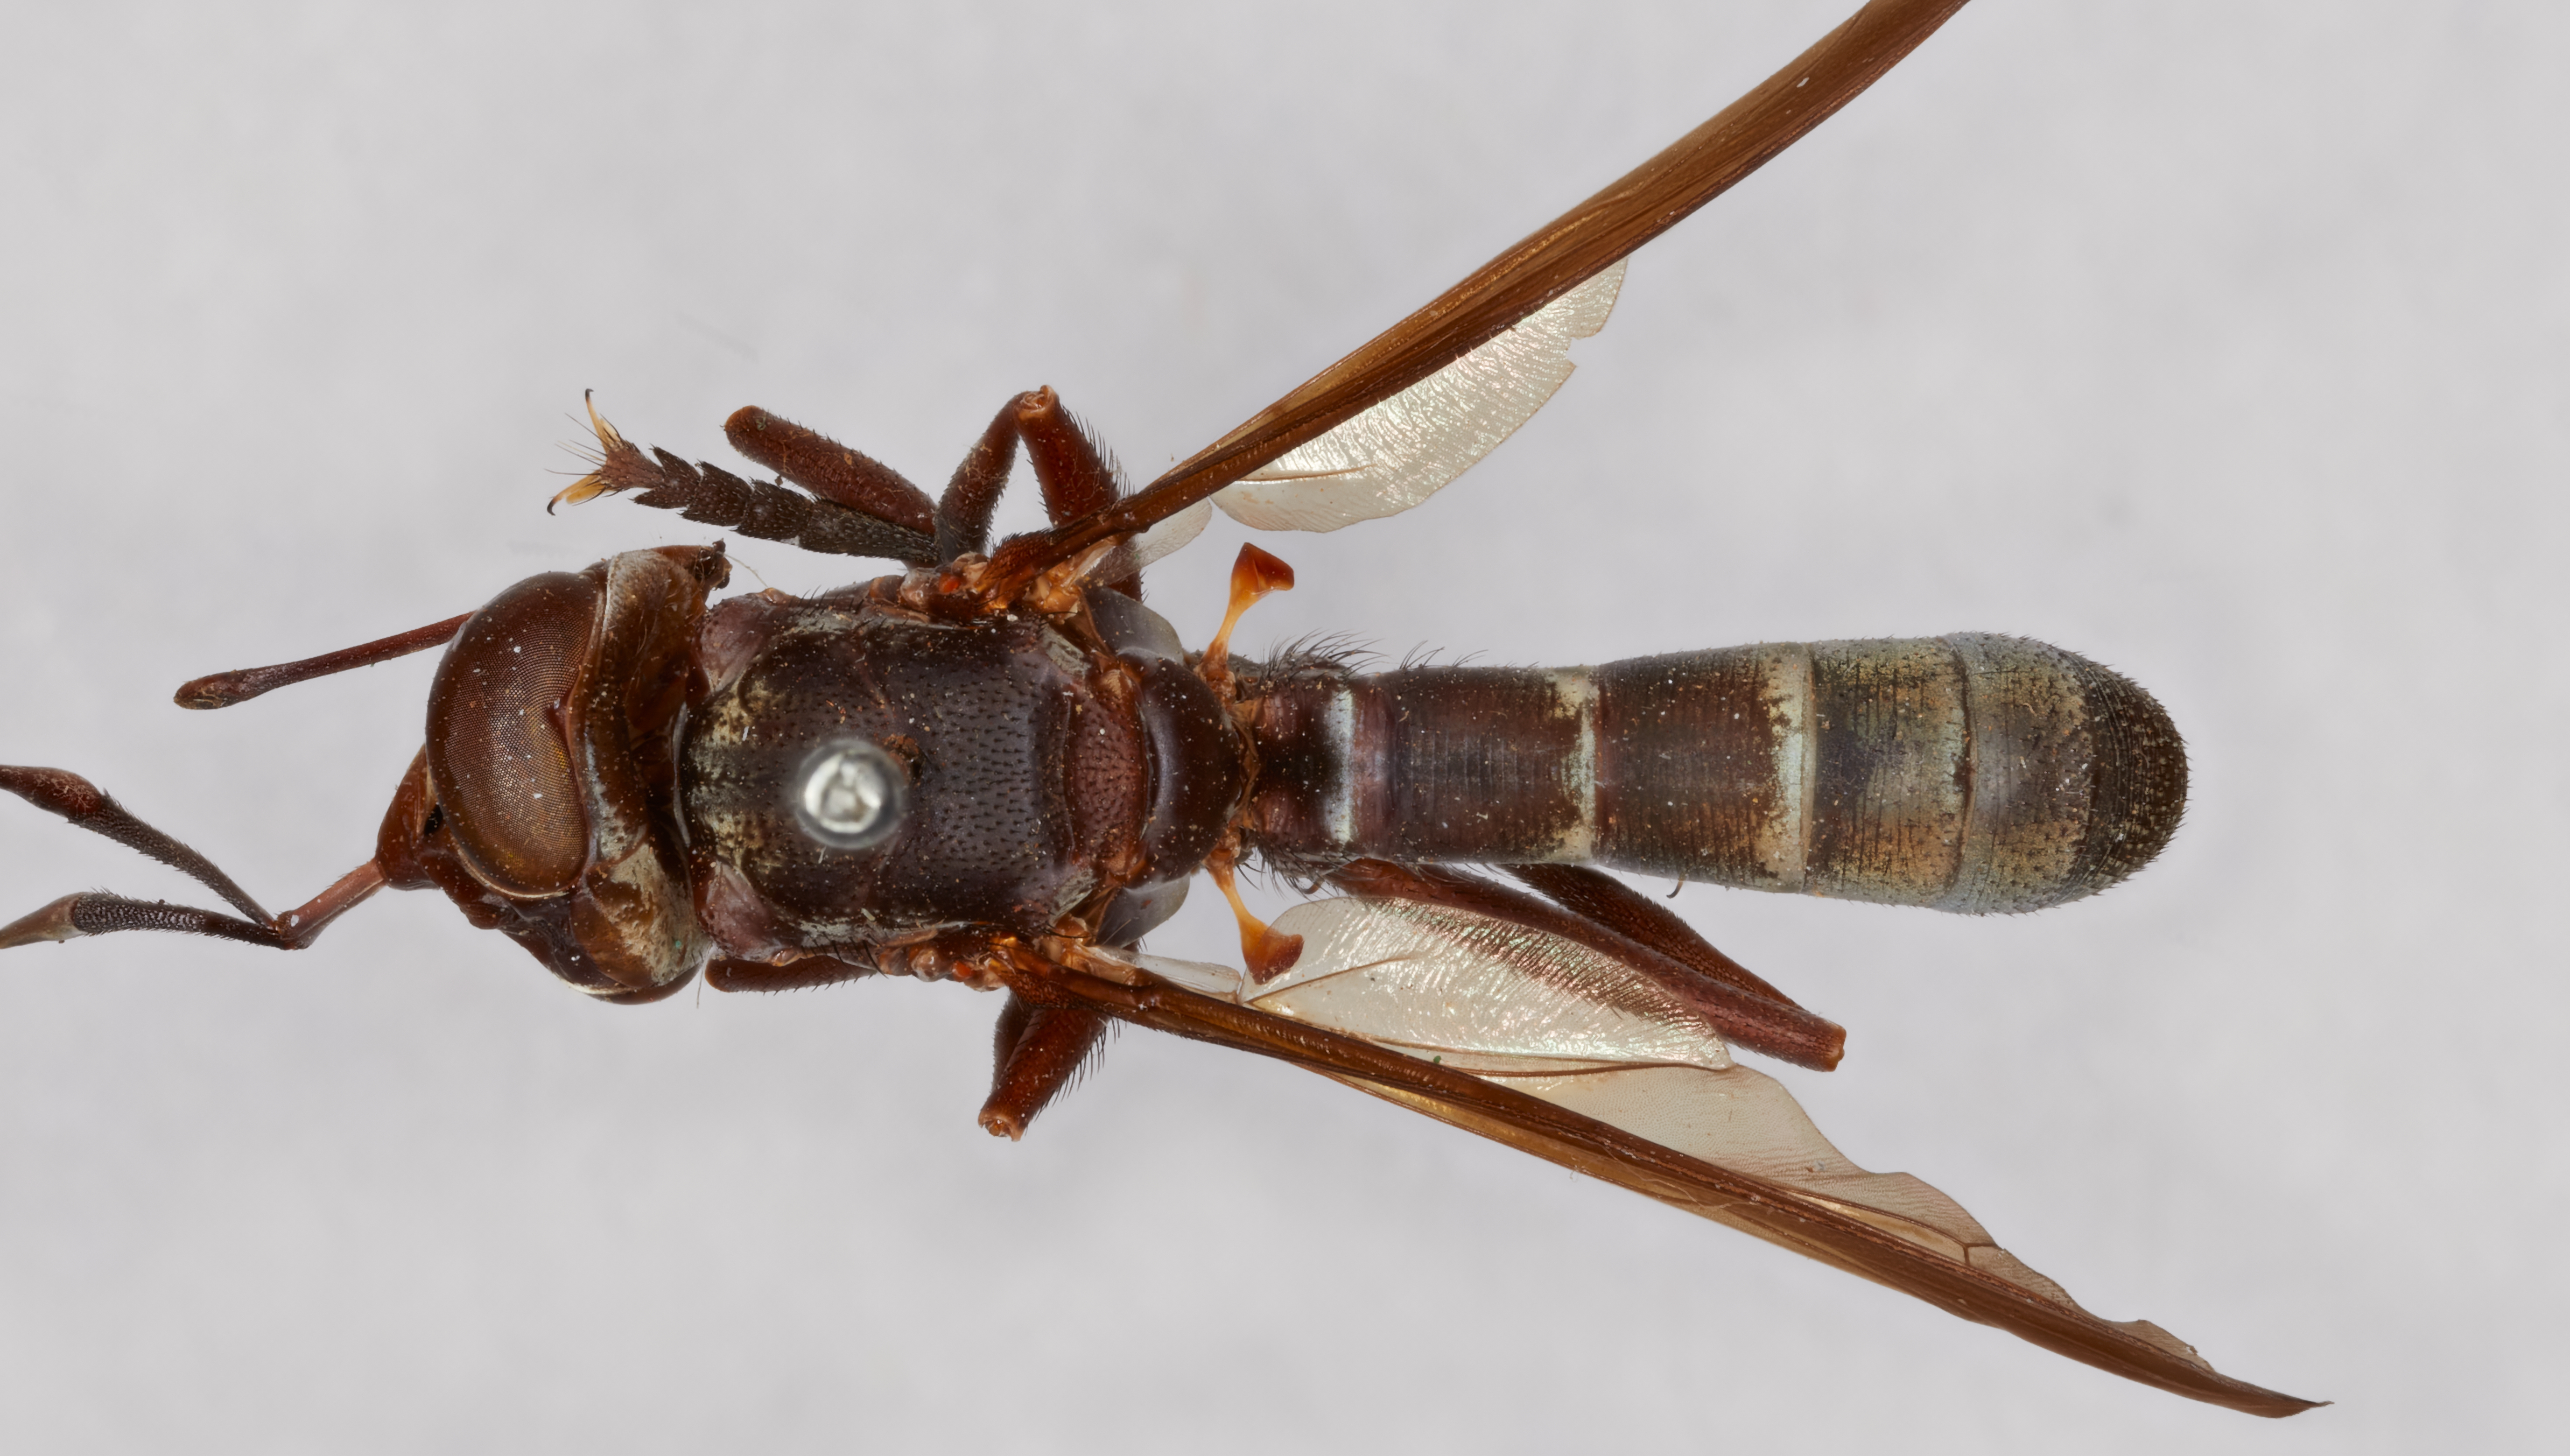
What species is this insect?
Conops nigeriensis
